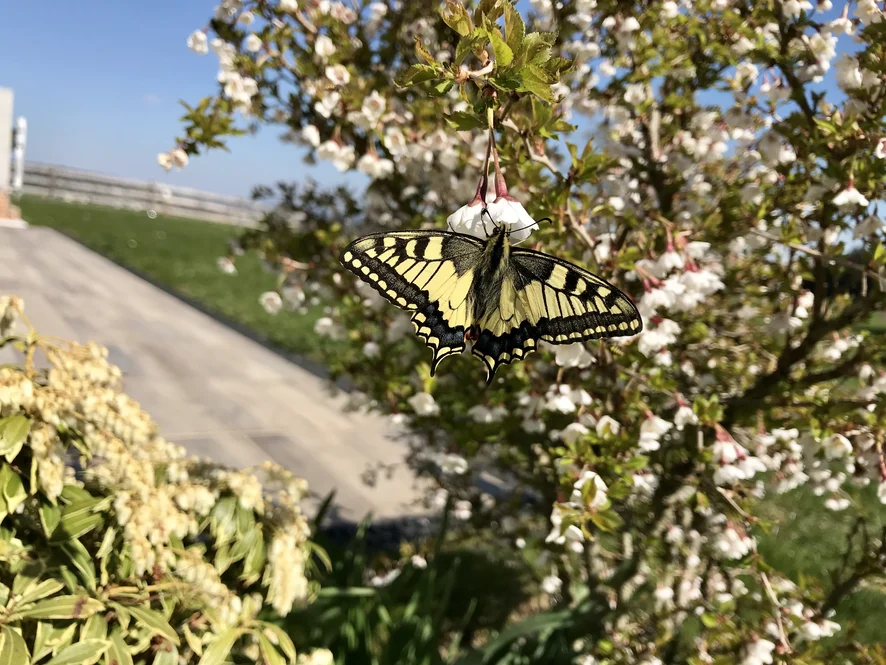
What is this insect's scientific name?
Papilio machaon
